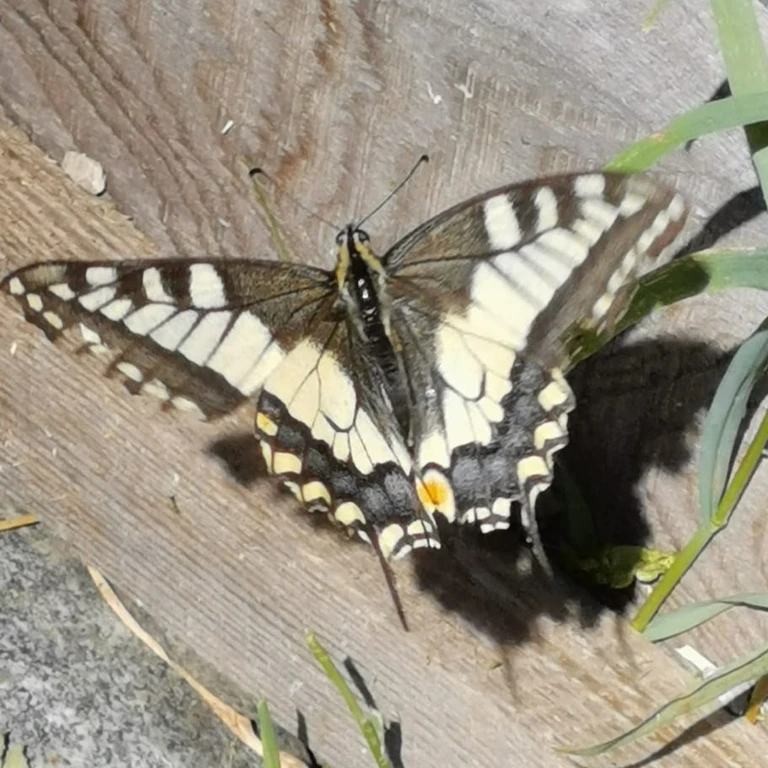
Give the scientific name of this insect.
Papilio machaon
